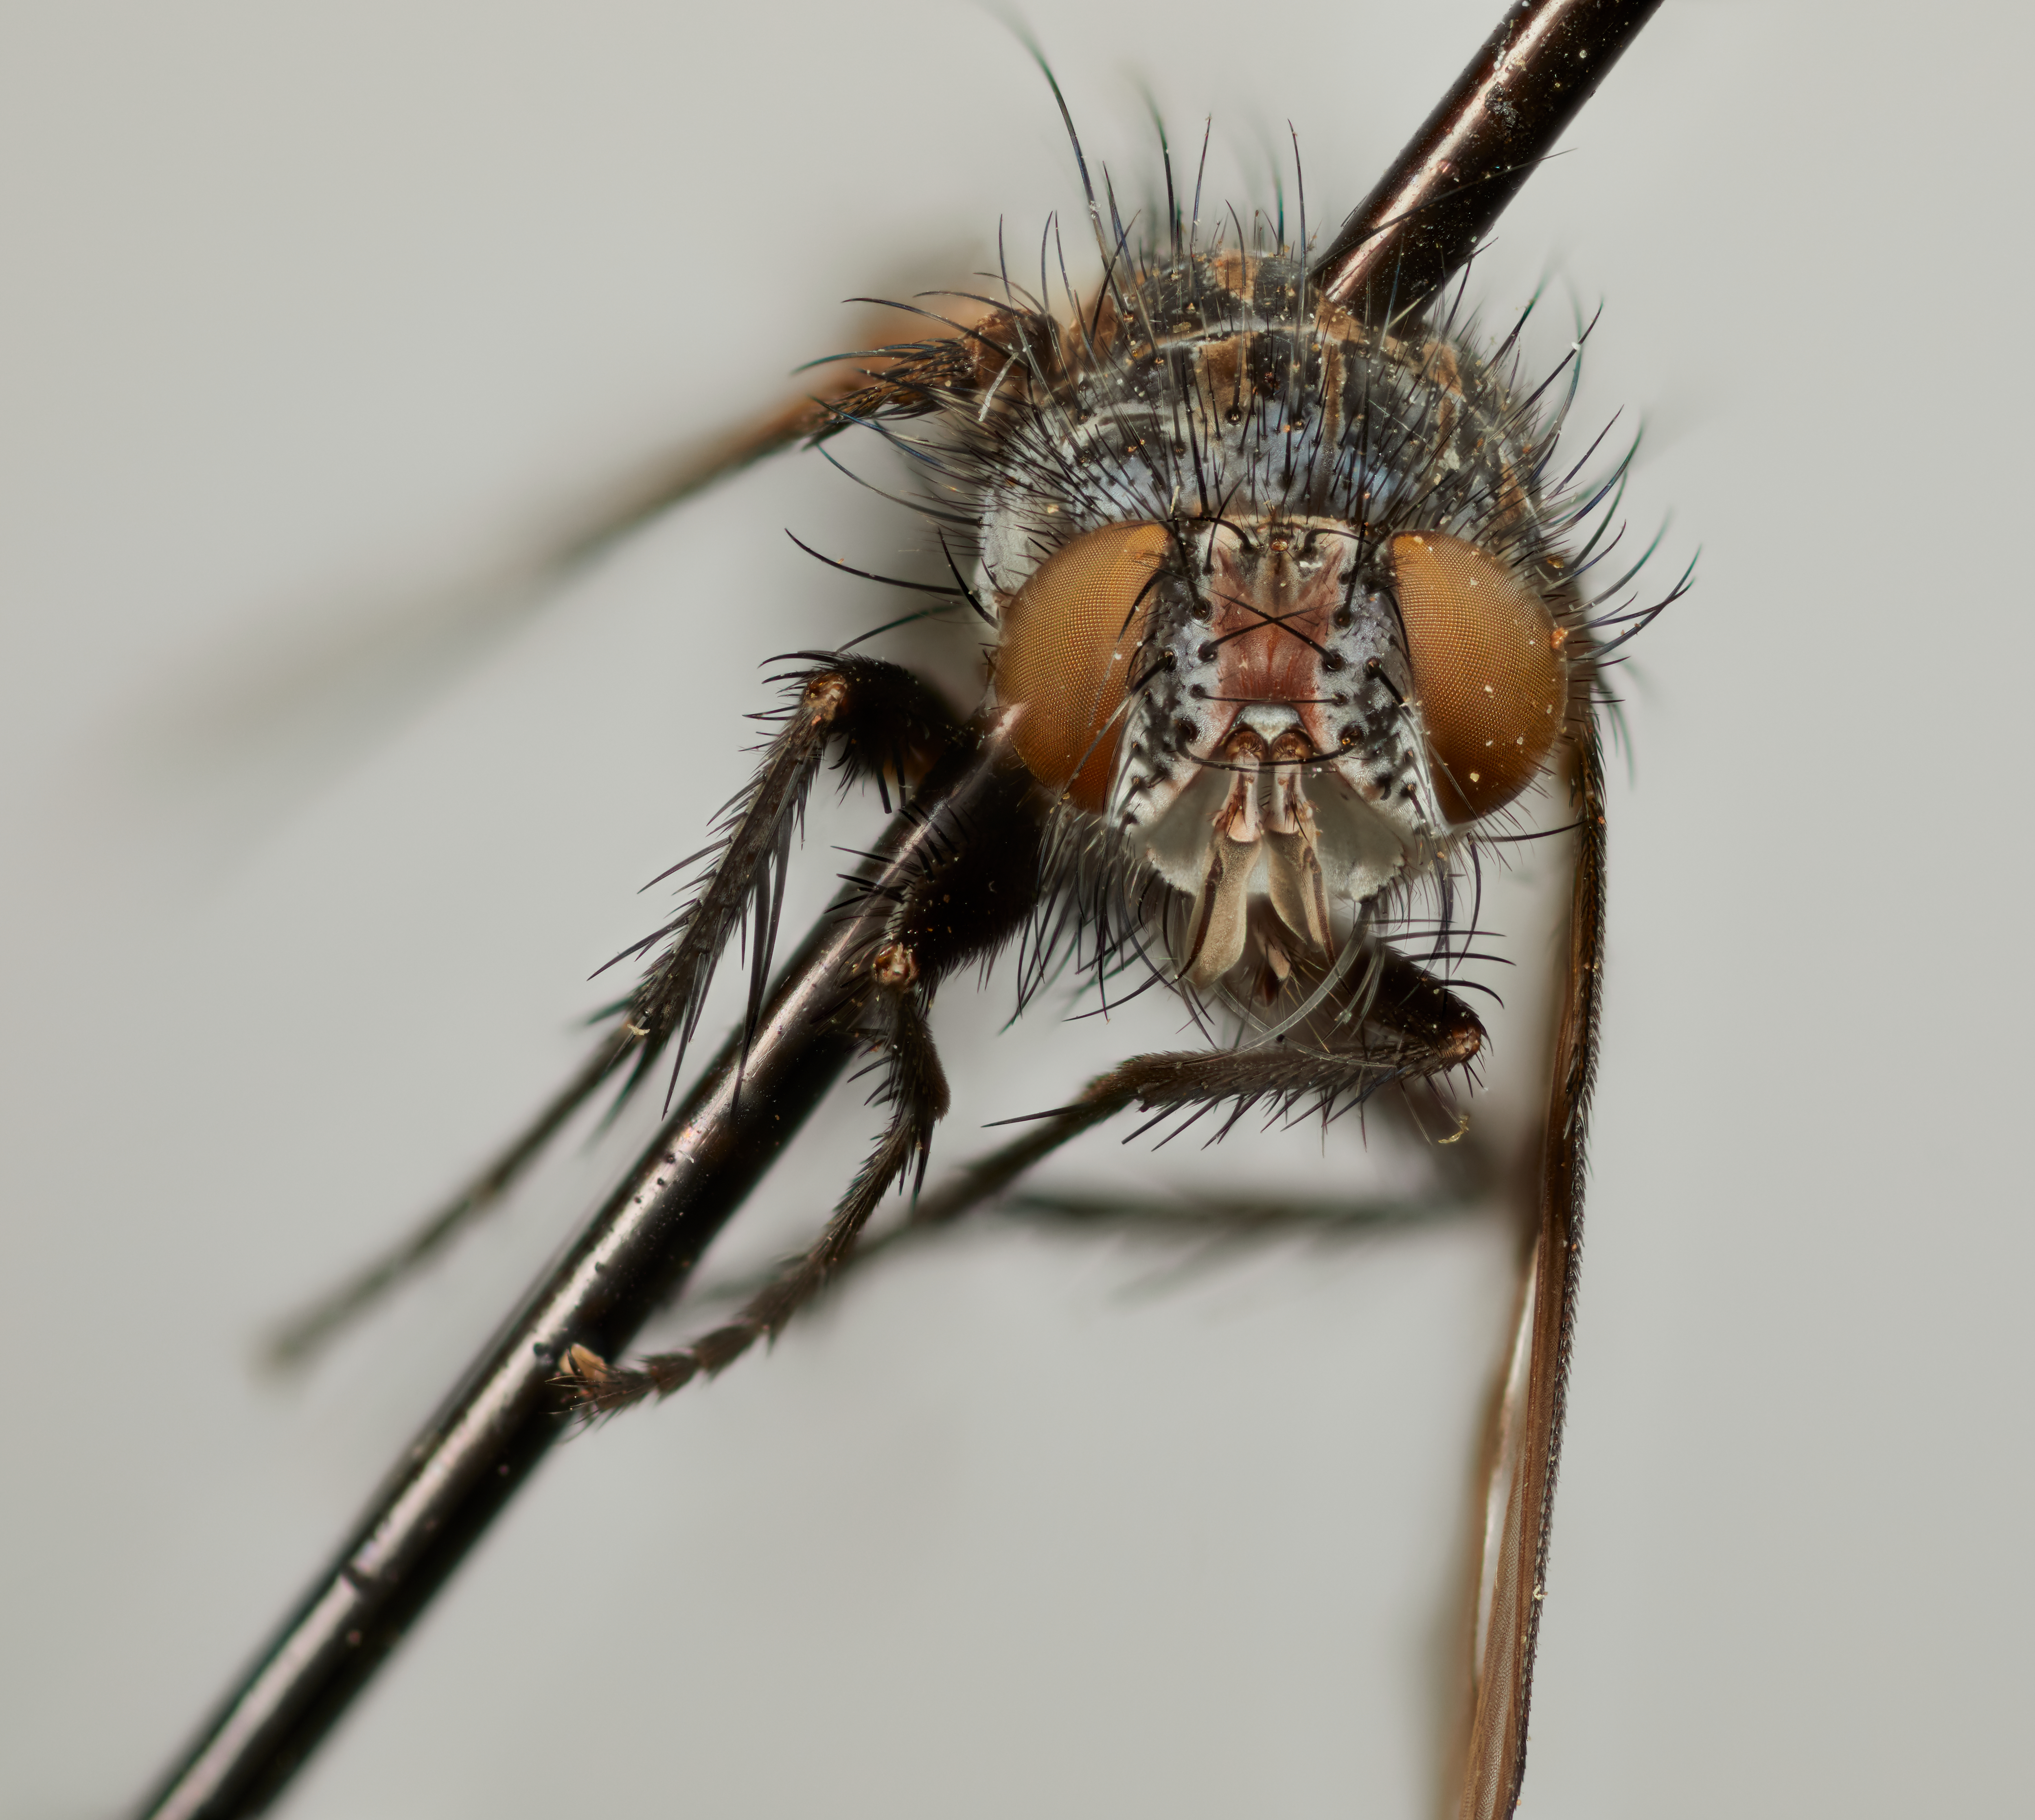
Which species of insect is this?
Nephoplagia arcuata
